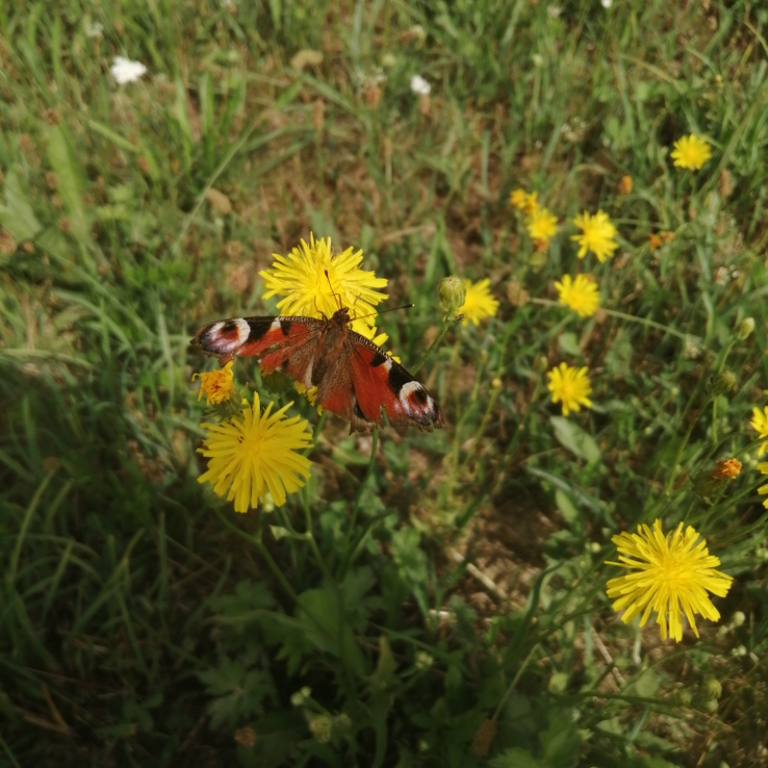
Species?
Aglais io
